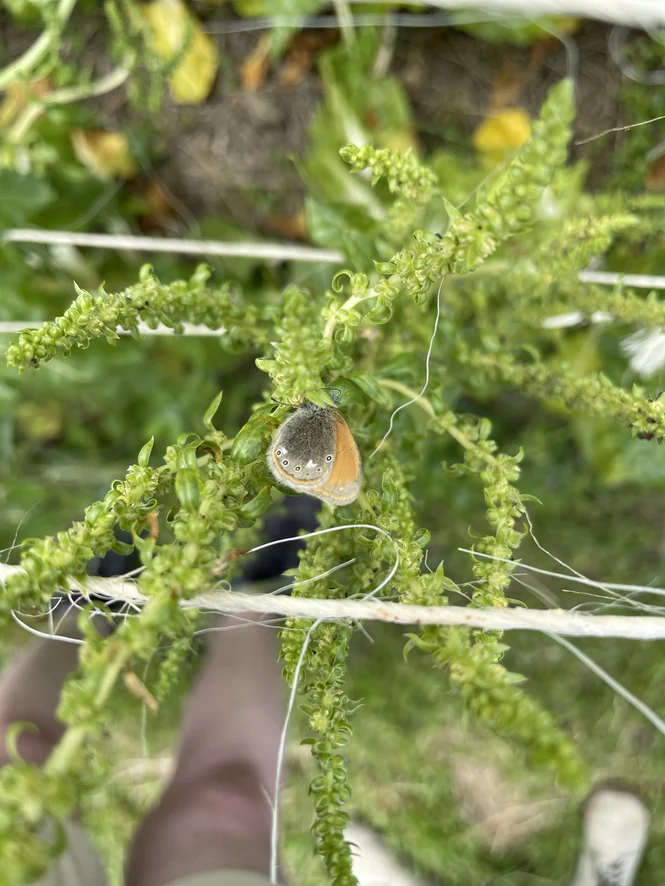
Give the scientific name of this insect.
Coenonympha glycerion (also Coenonympha iphis)
